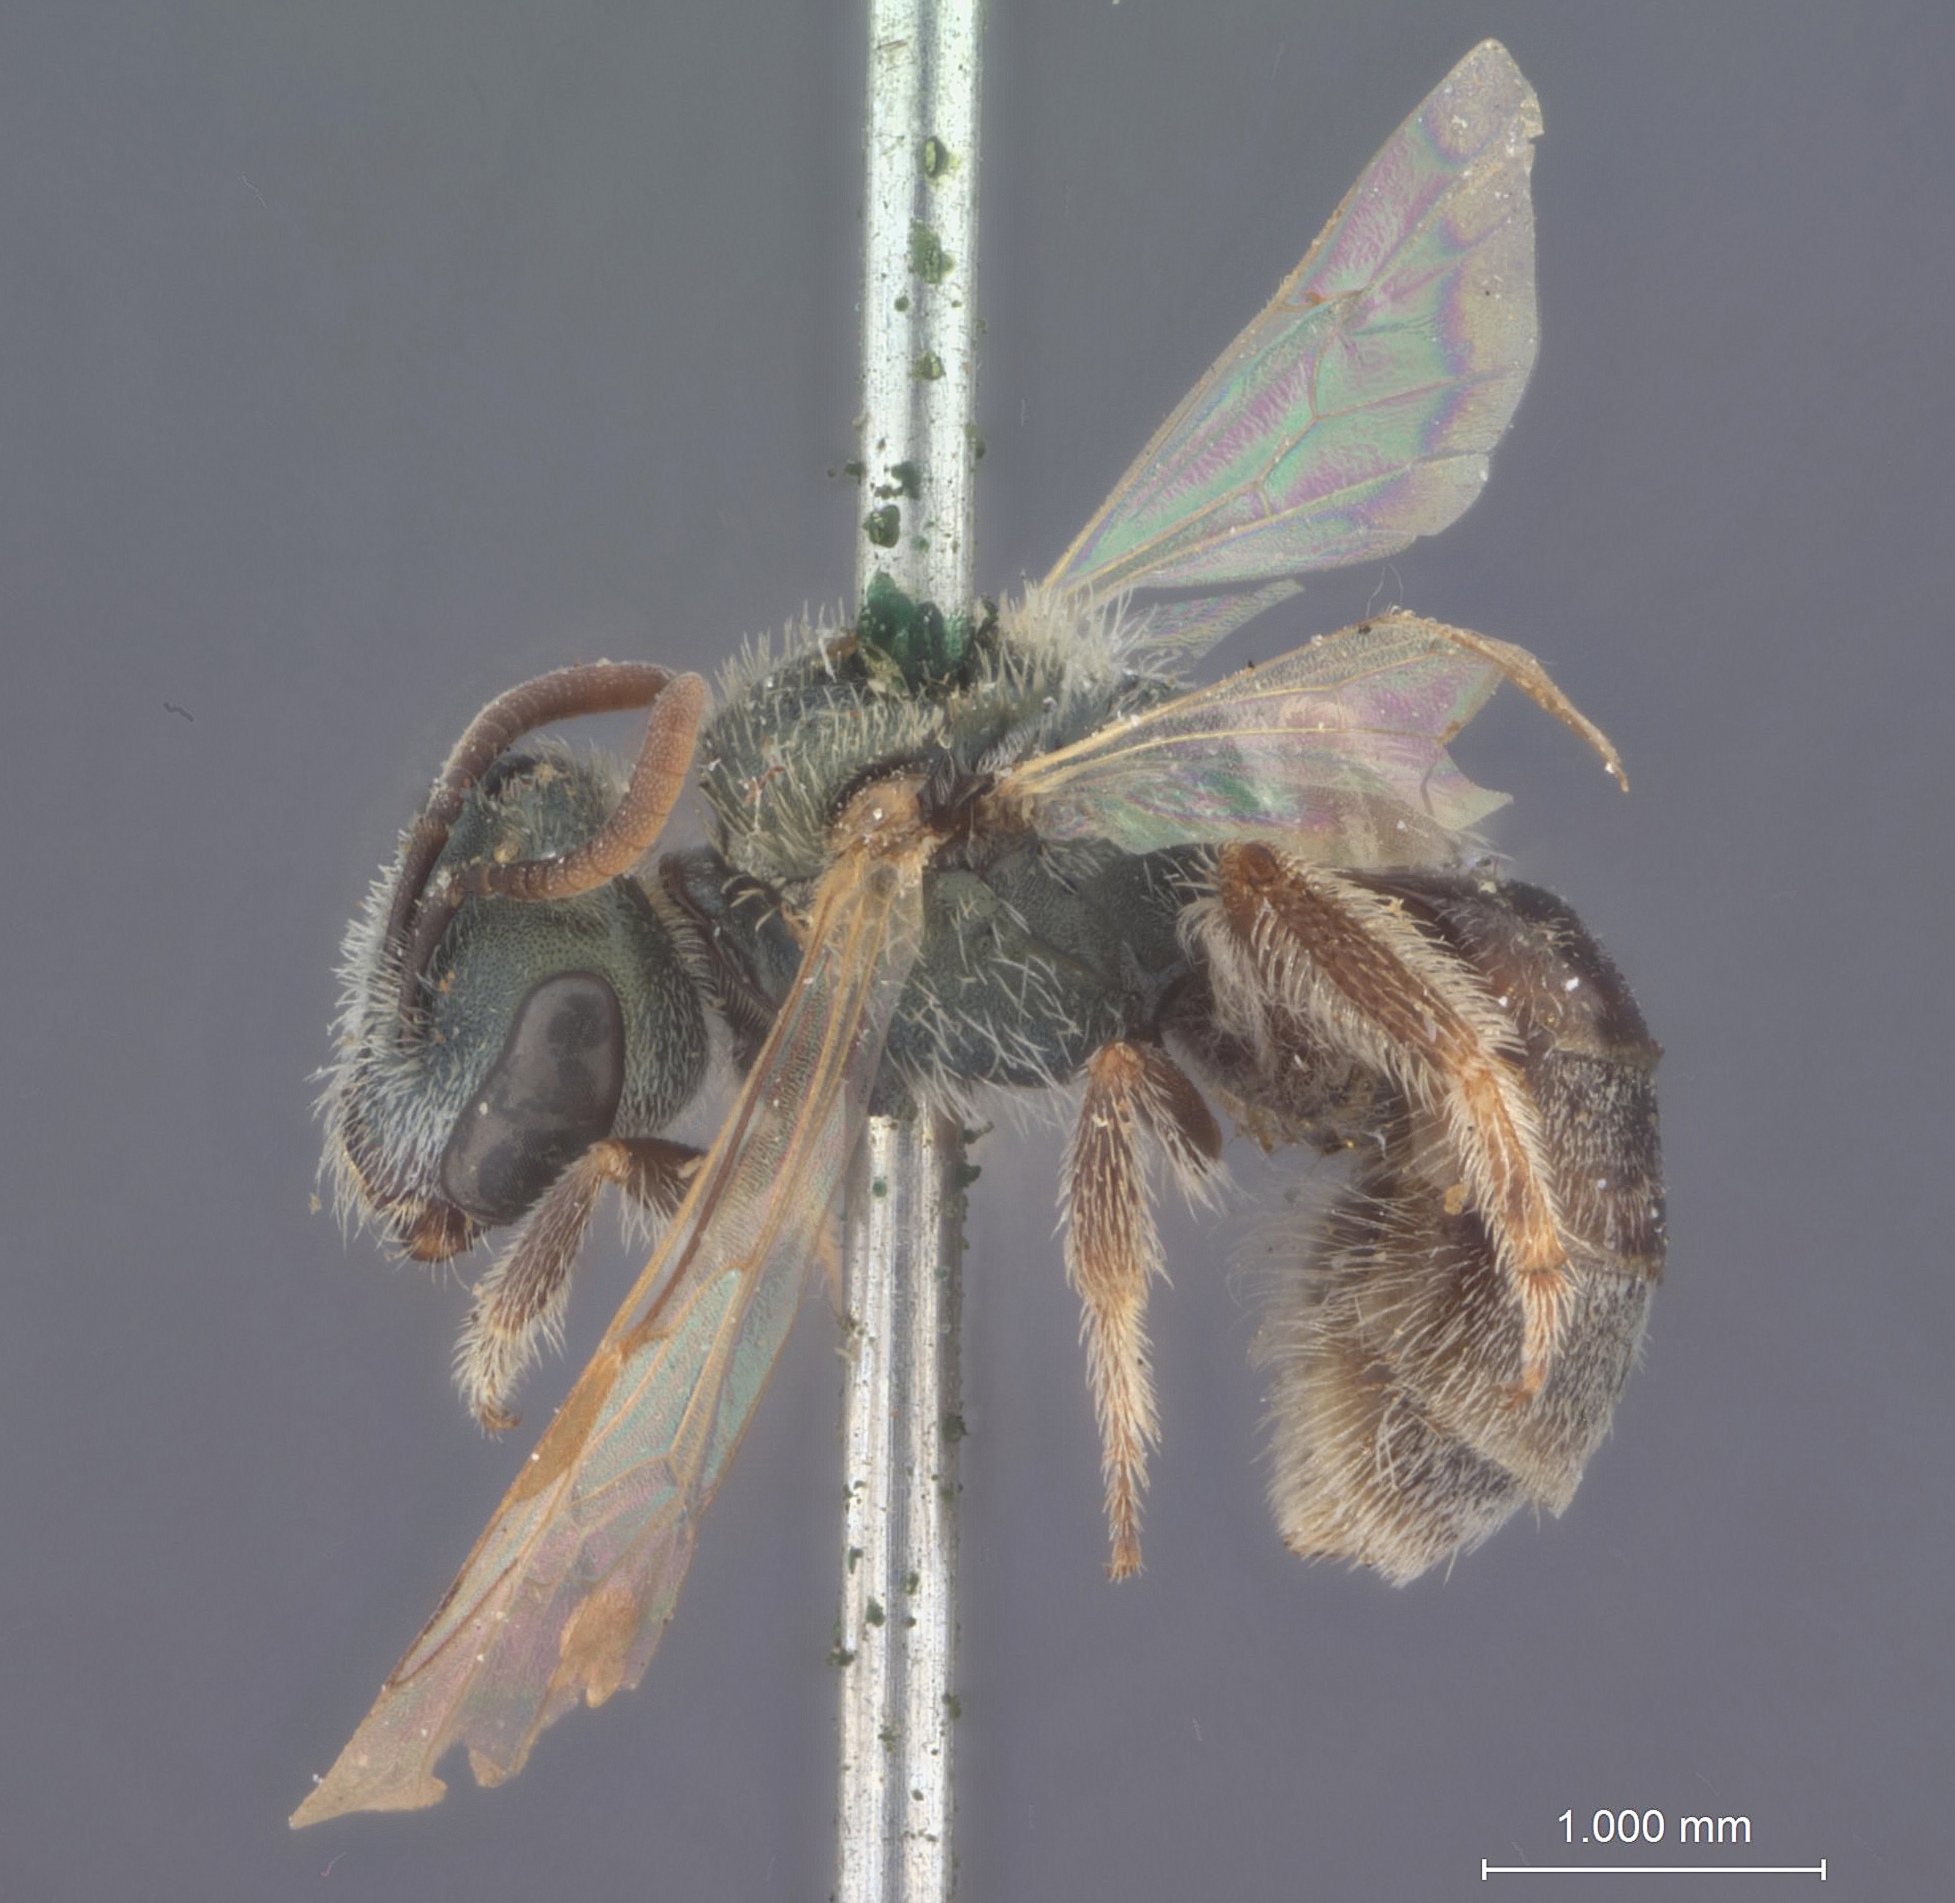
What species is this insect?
Halictus incompletus
